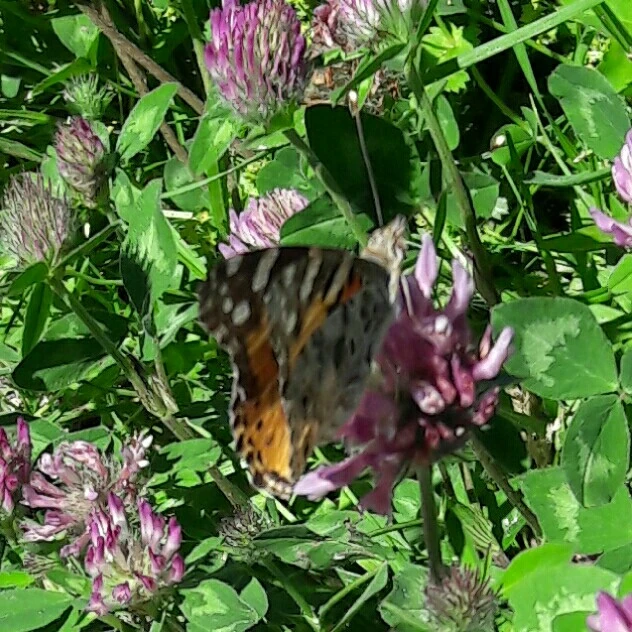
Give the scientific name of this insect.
Vanessa cardui
